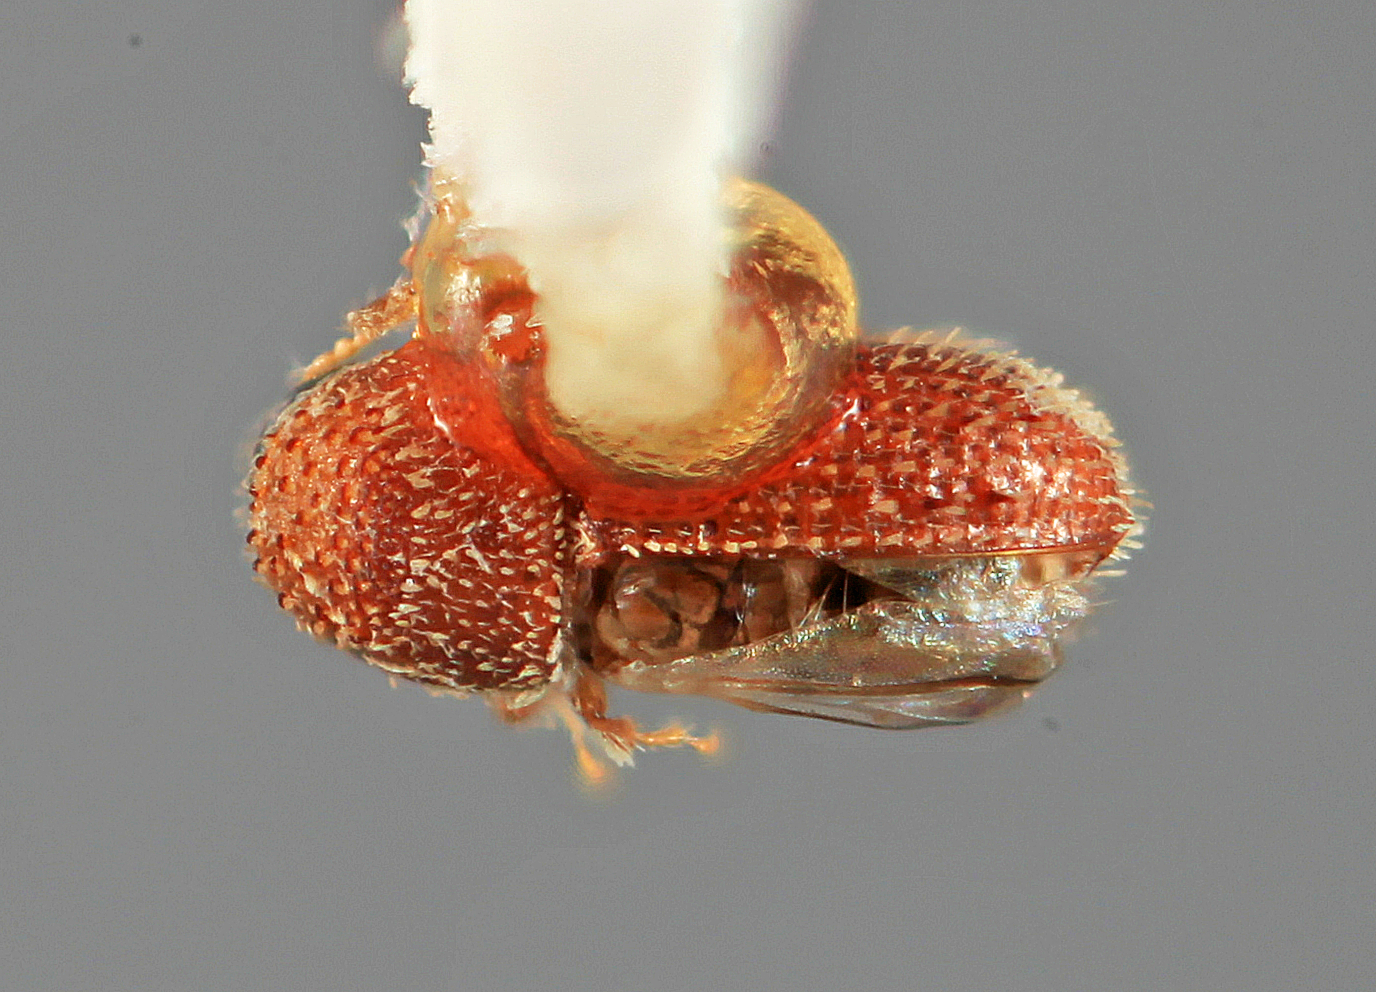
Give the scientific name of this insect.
Pseudothysanoes acaciacolens
